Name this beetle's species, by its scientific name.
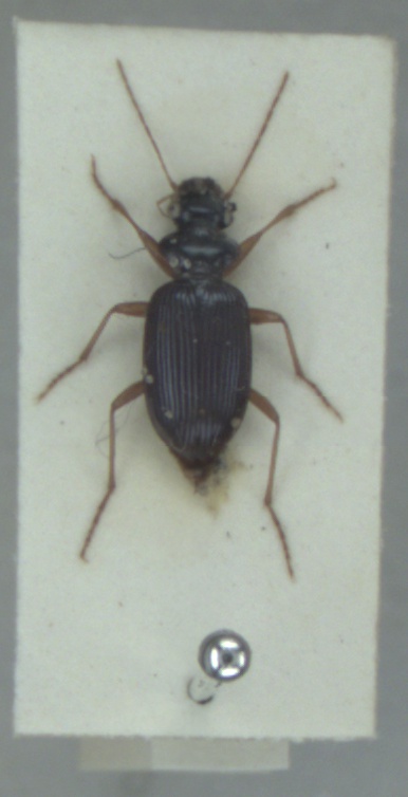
Leistus fulvibarbis
